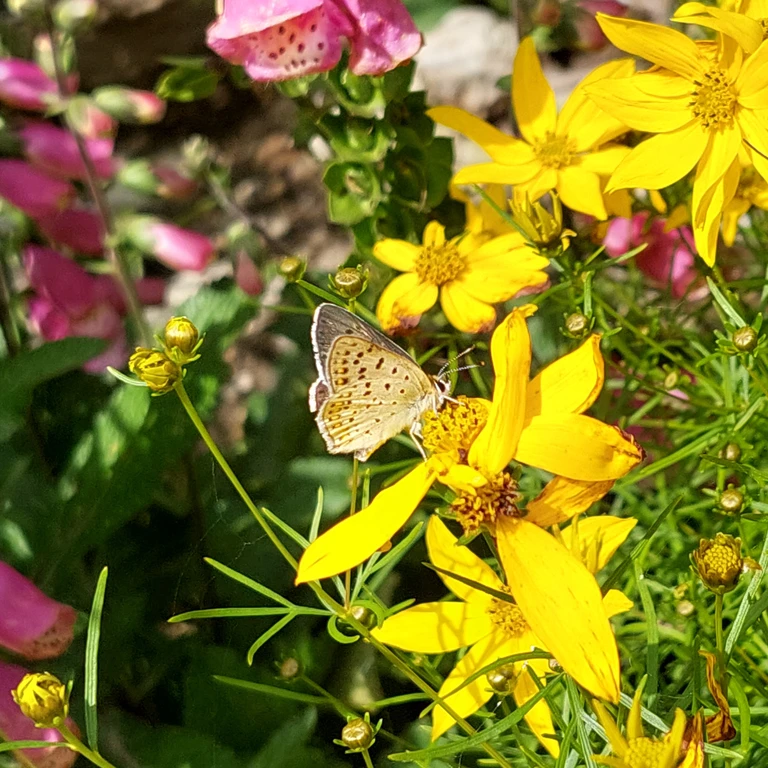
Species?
Lycaena tityrus (also Loweia tityrus)
